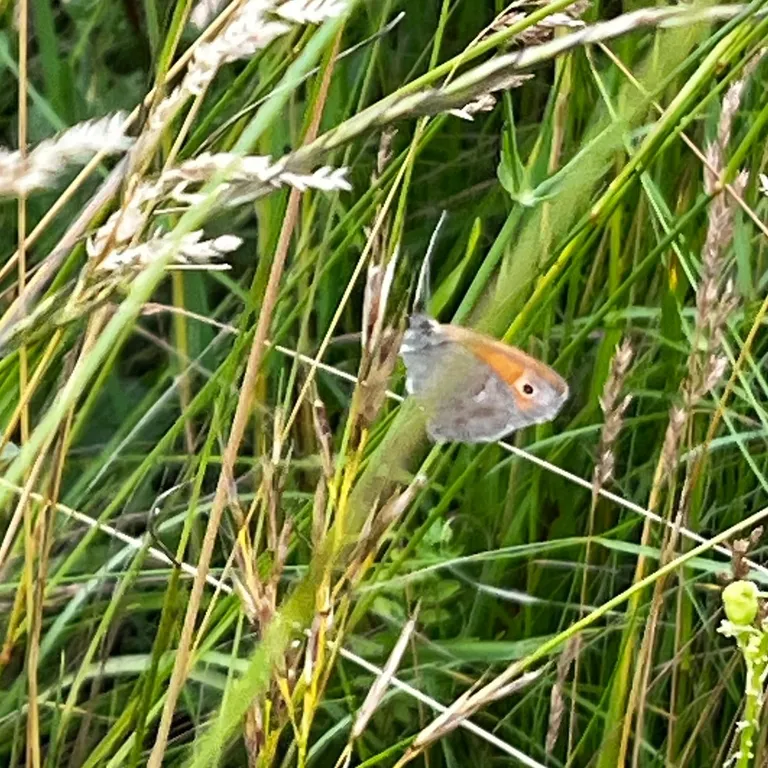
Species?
Coenonympha pamphilus
